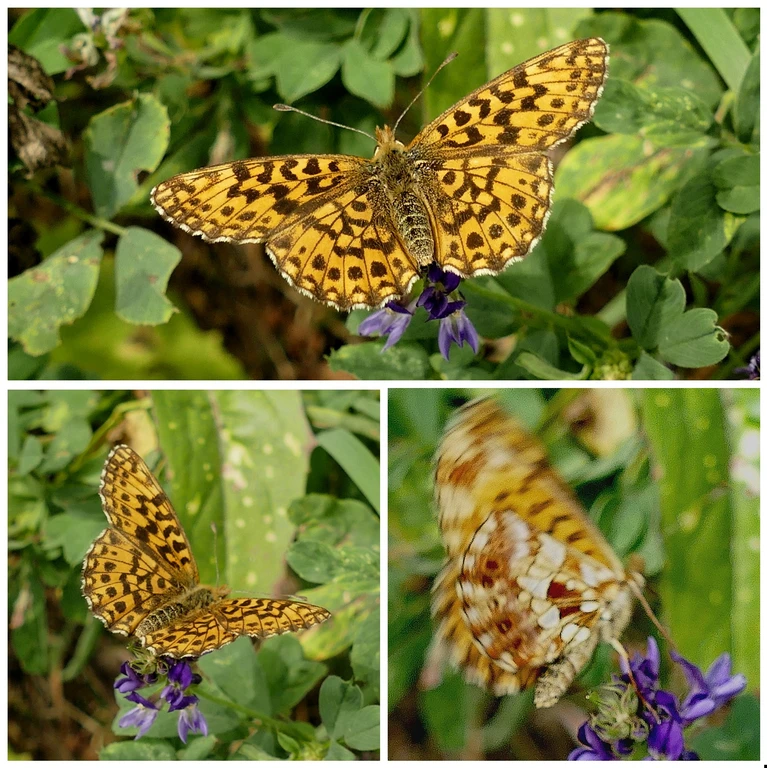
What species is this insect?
Boloria dia
